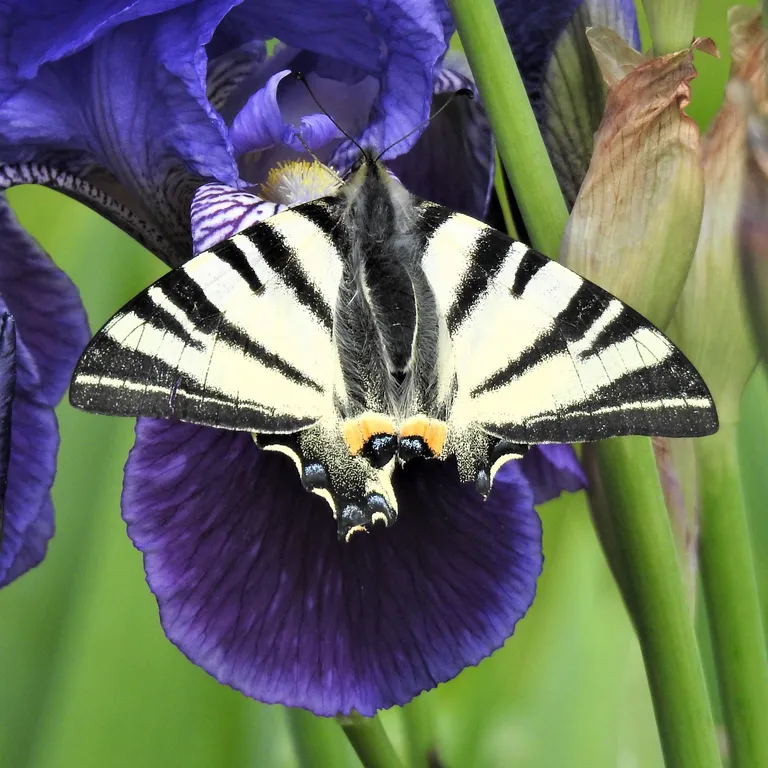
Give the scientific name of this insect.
Iphiclides podalirius
